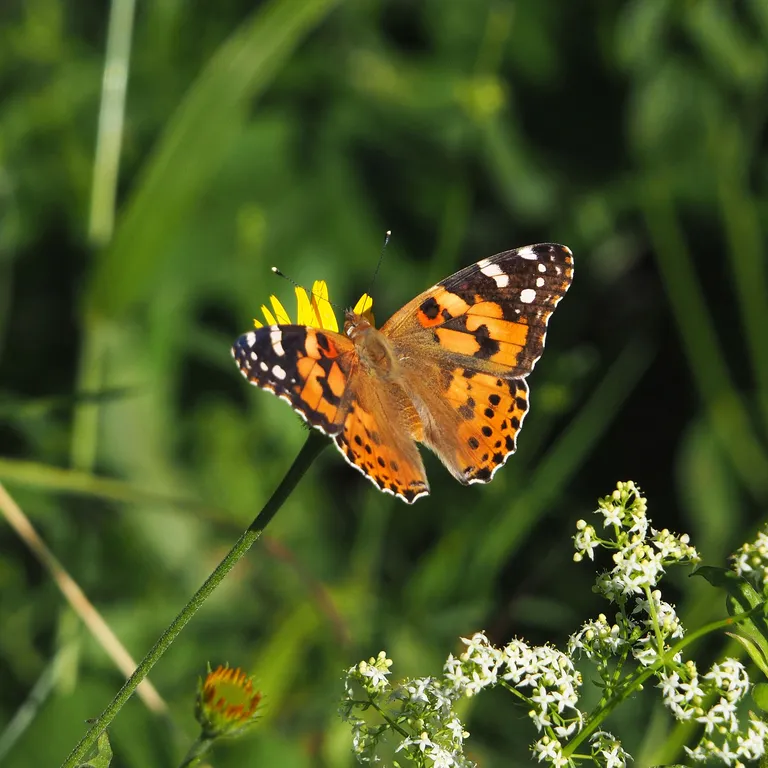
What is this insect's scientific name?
Vanessa cardui
